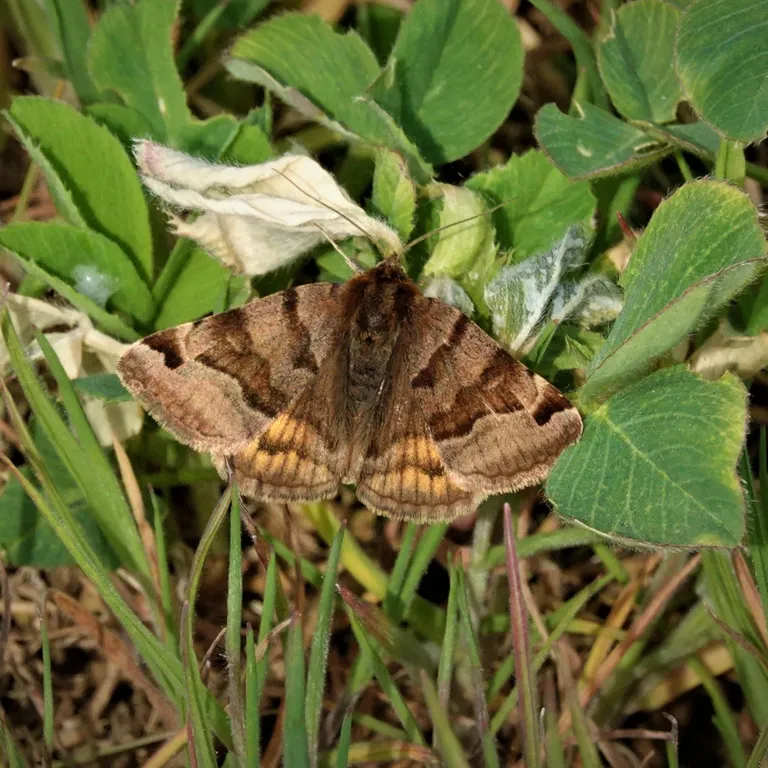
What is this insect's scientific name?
Euclidia glyphica
